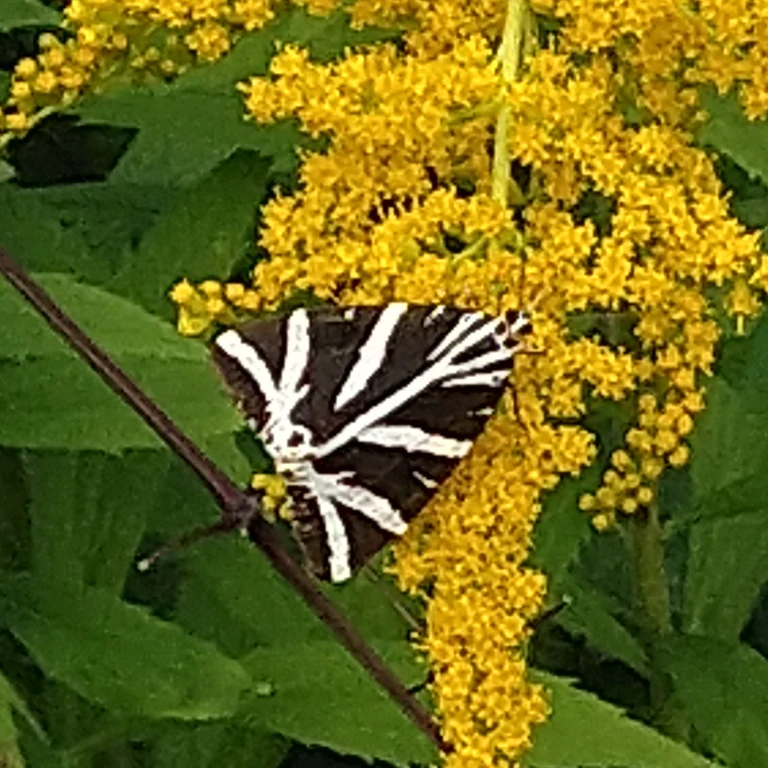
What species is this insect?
Euplagia quadripunctaria
